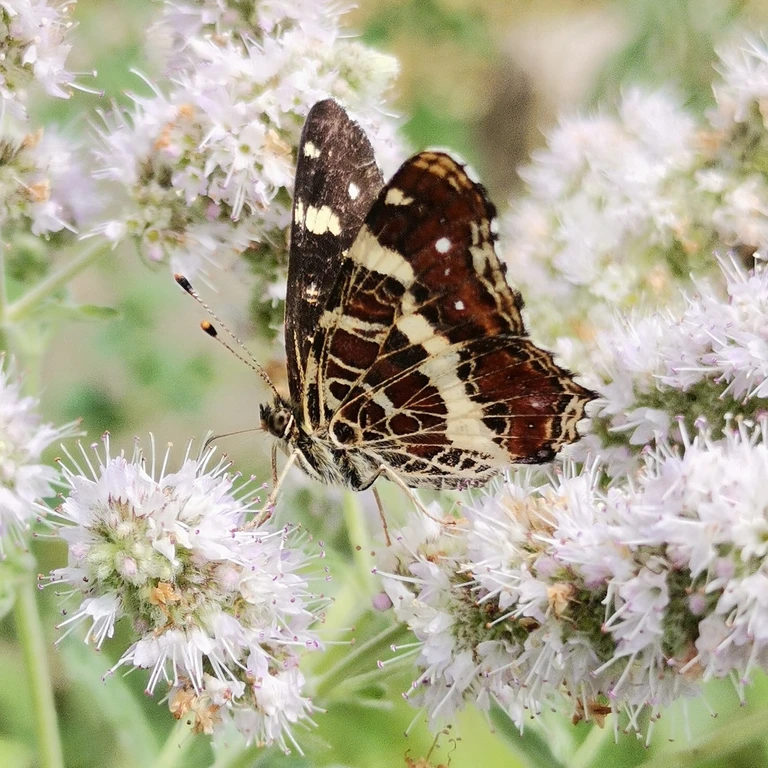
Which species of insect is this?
Araschnia levana
